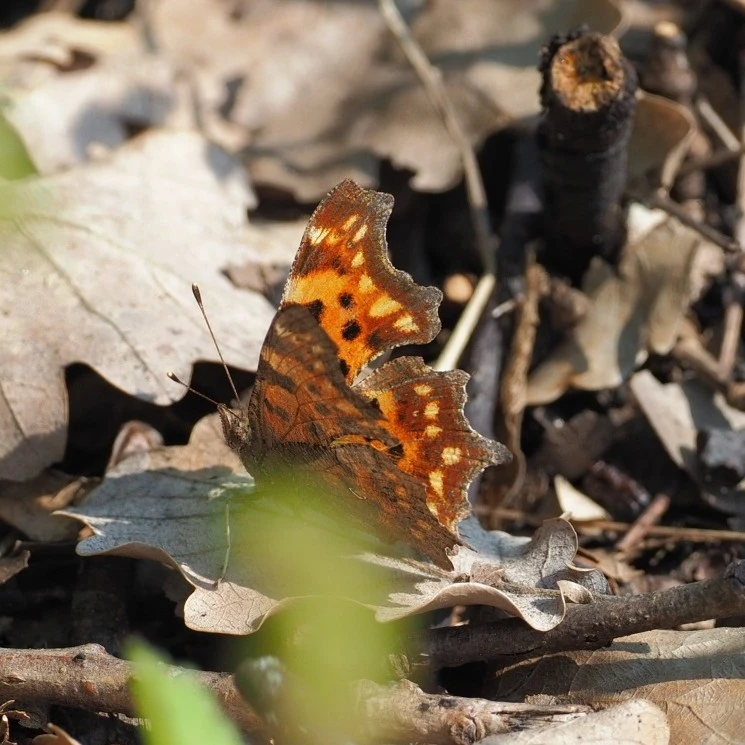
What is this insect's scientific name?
Polygonia c-album
